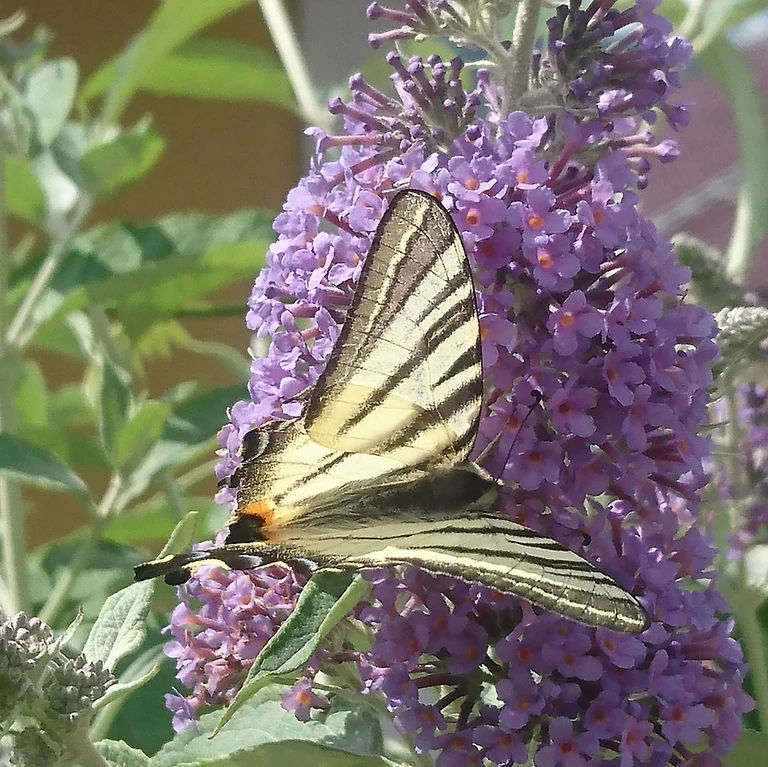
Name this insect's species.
Iphiclides podalirius
